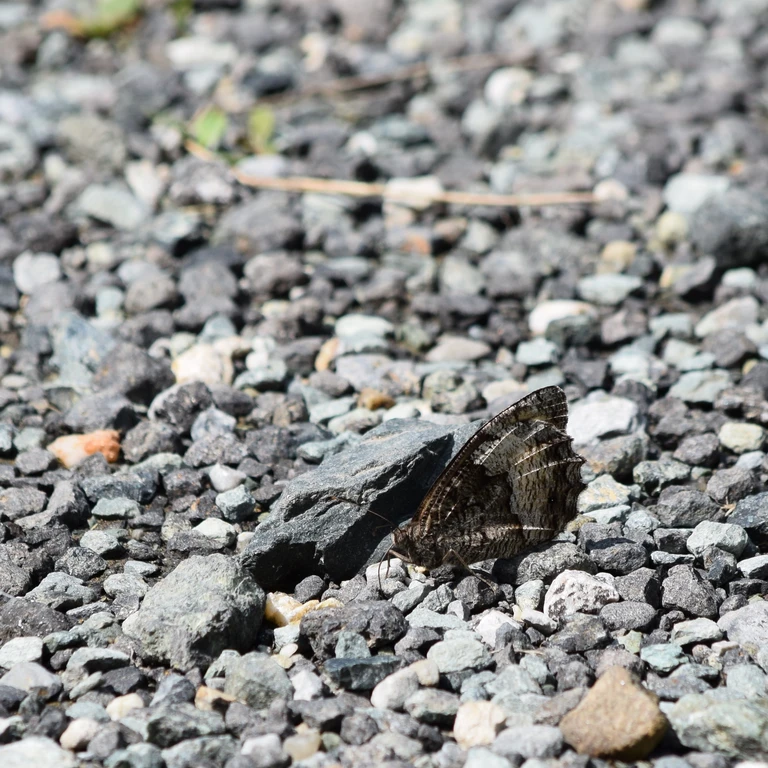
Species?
Hipparchia fagi
